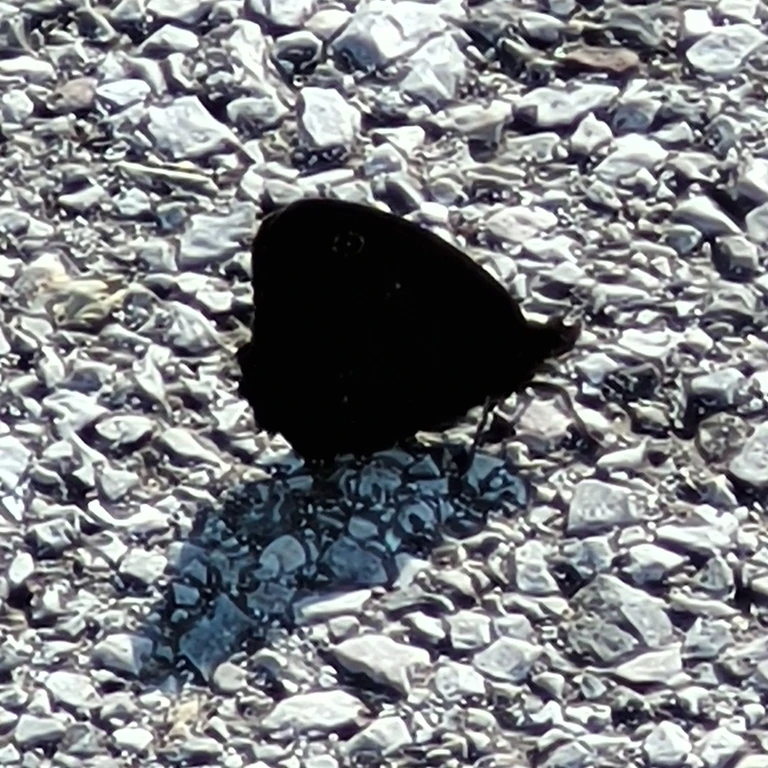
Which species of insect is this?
Minois dryas
